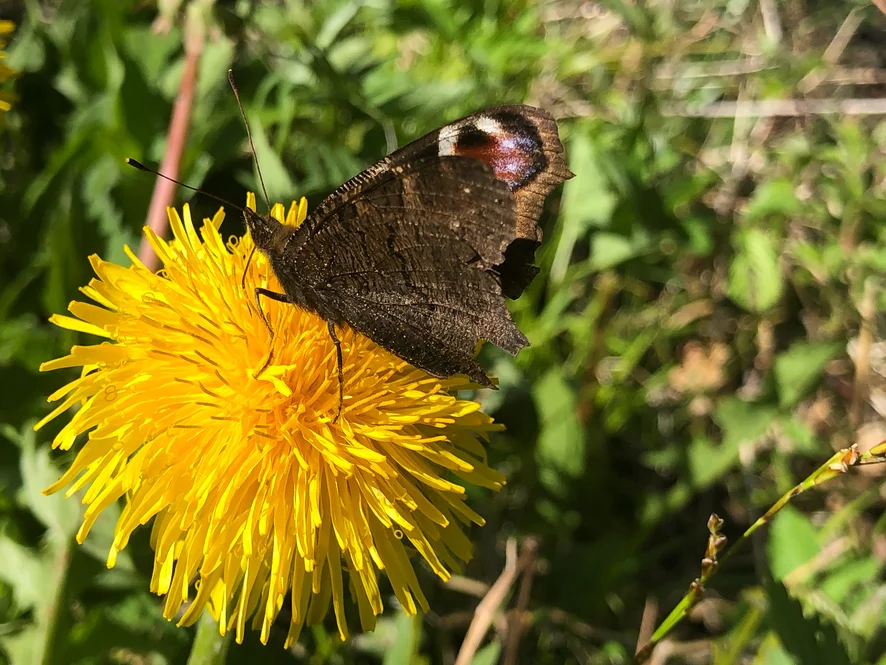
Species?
Aglais io
